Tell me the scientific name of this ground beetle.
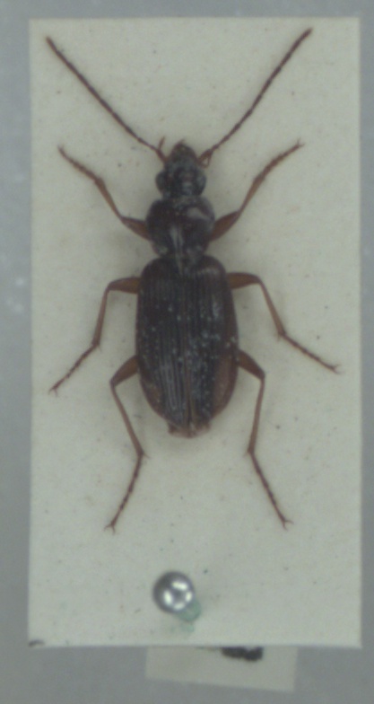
Platynus livens
